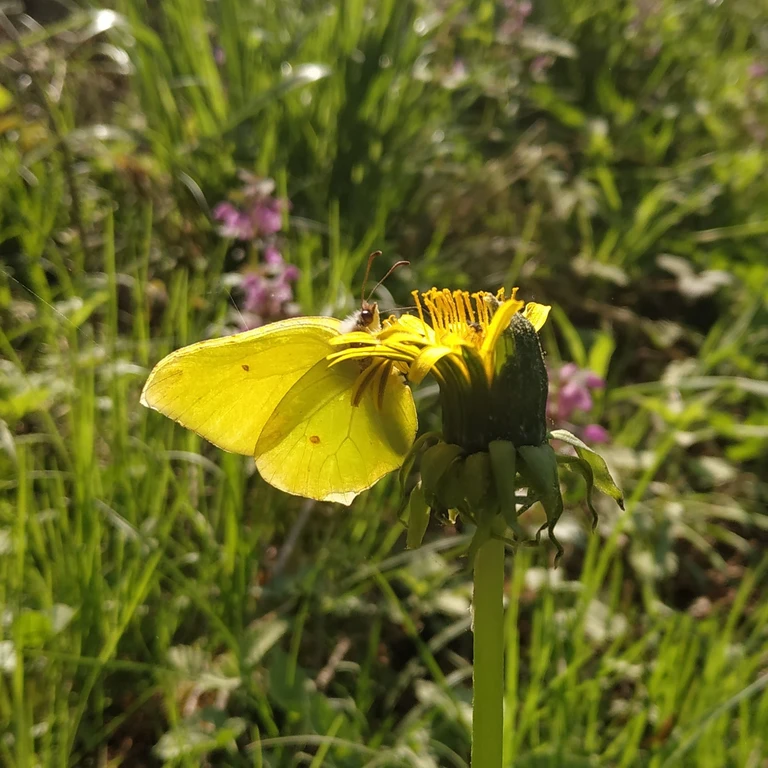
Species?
Gonepteryx rhamni
